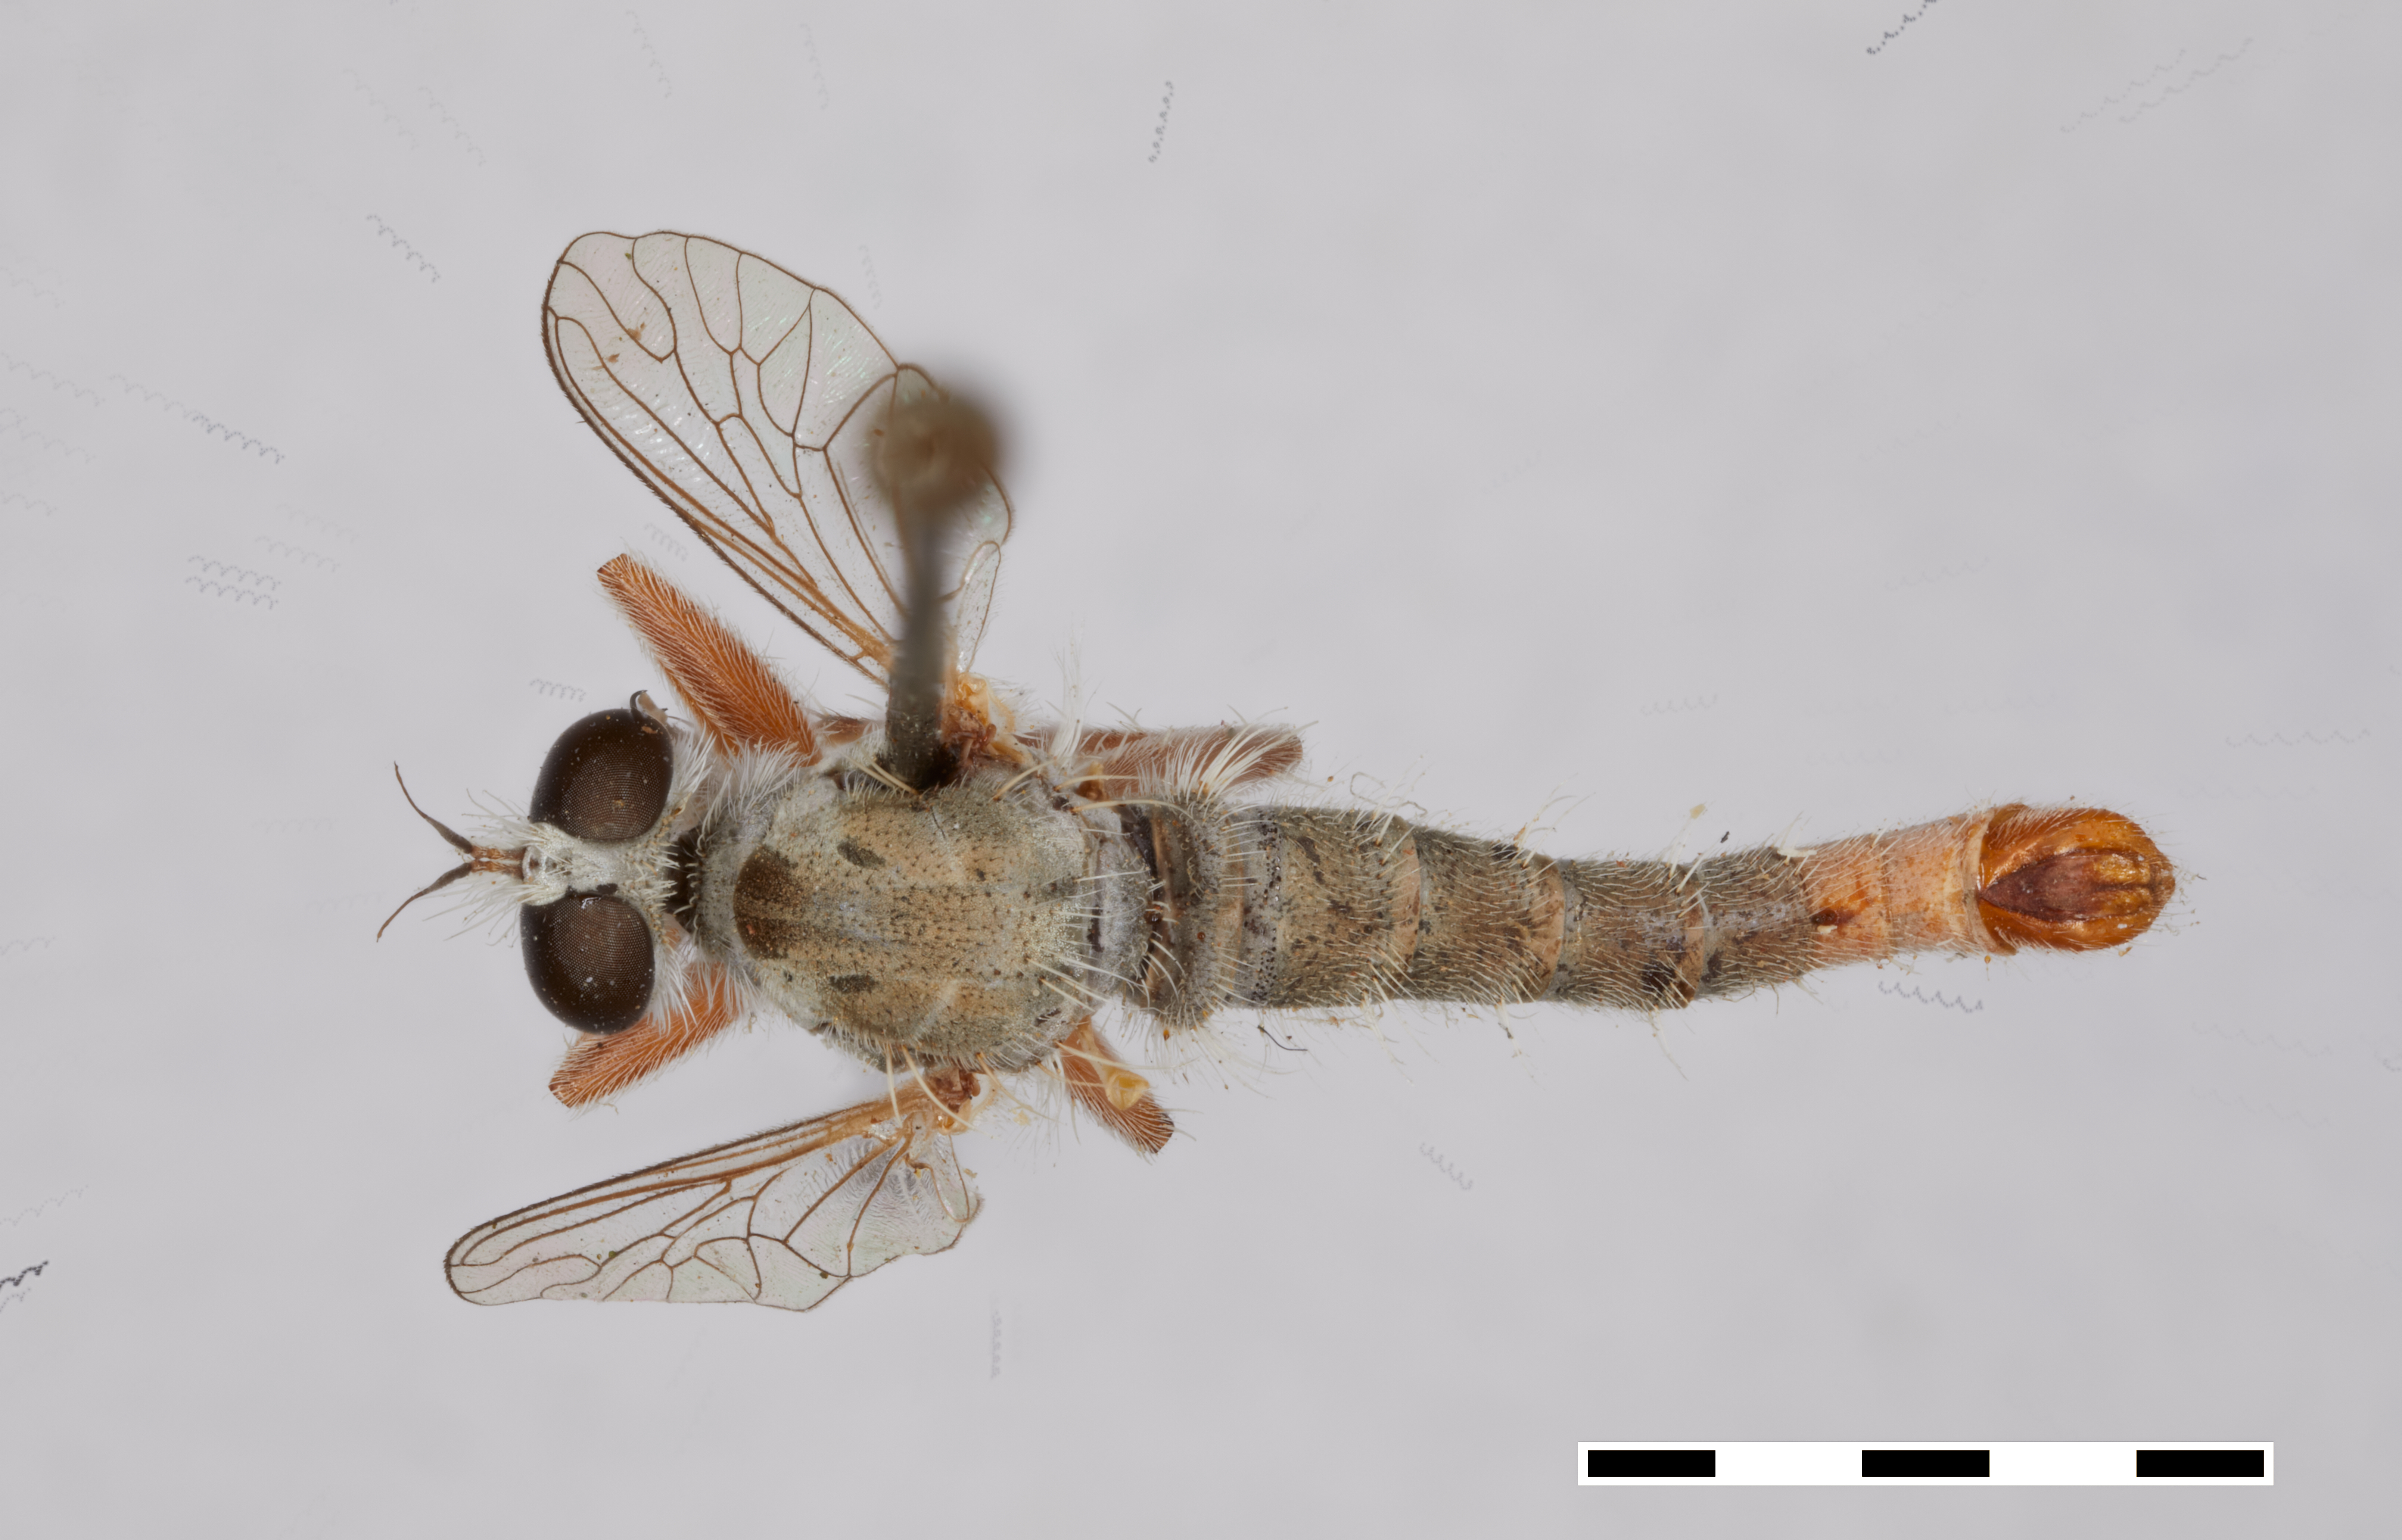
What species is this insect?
Asilus delicatulus
